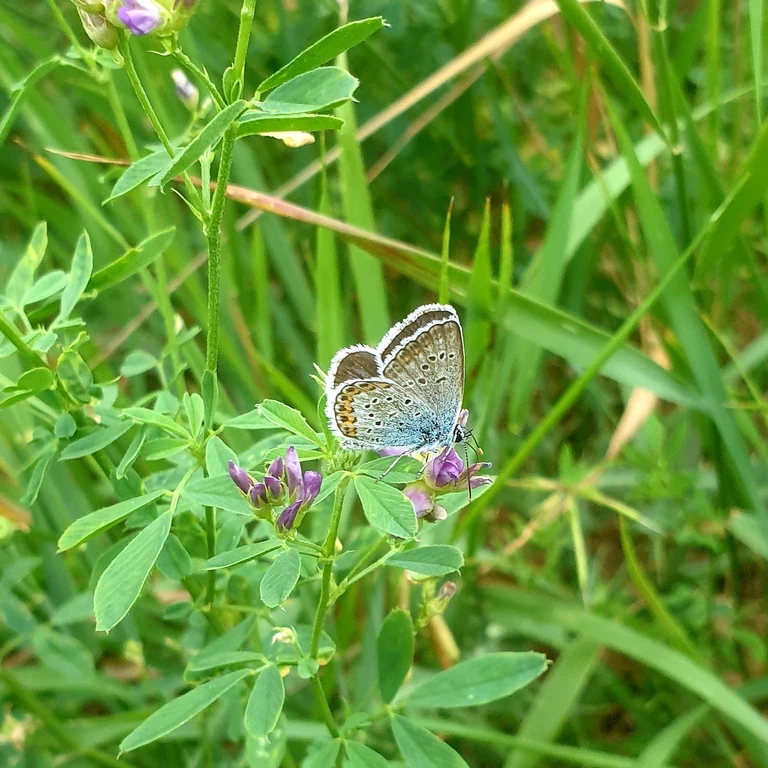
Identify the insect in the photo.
Plebejus argus
